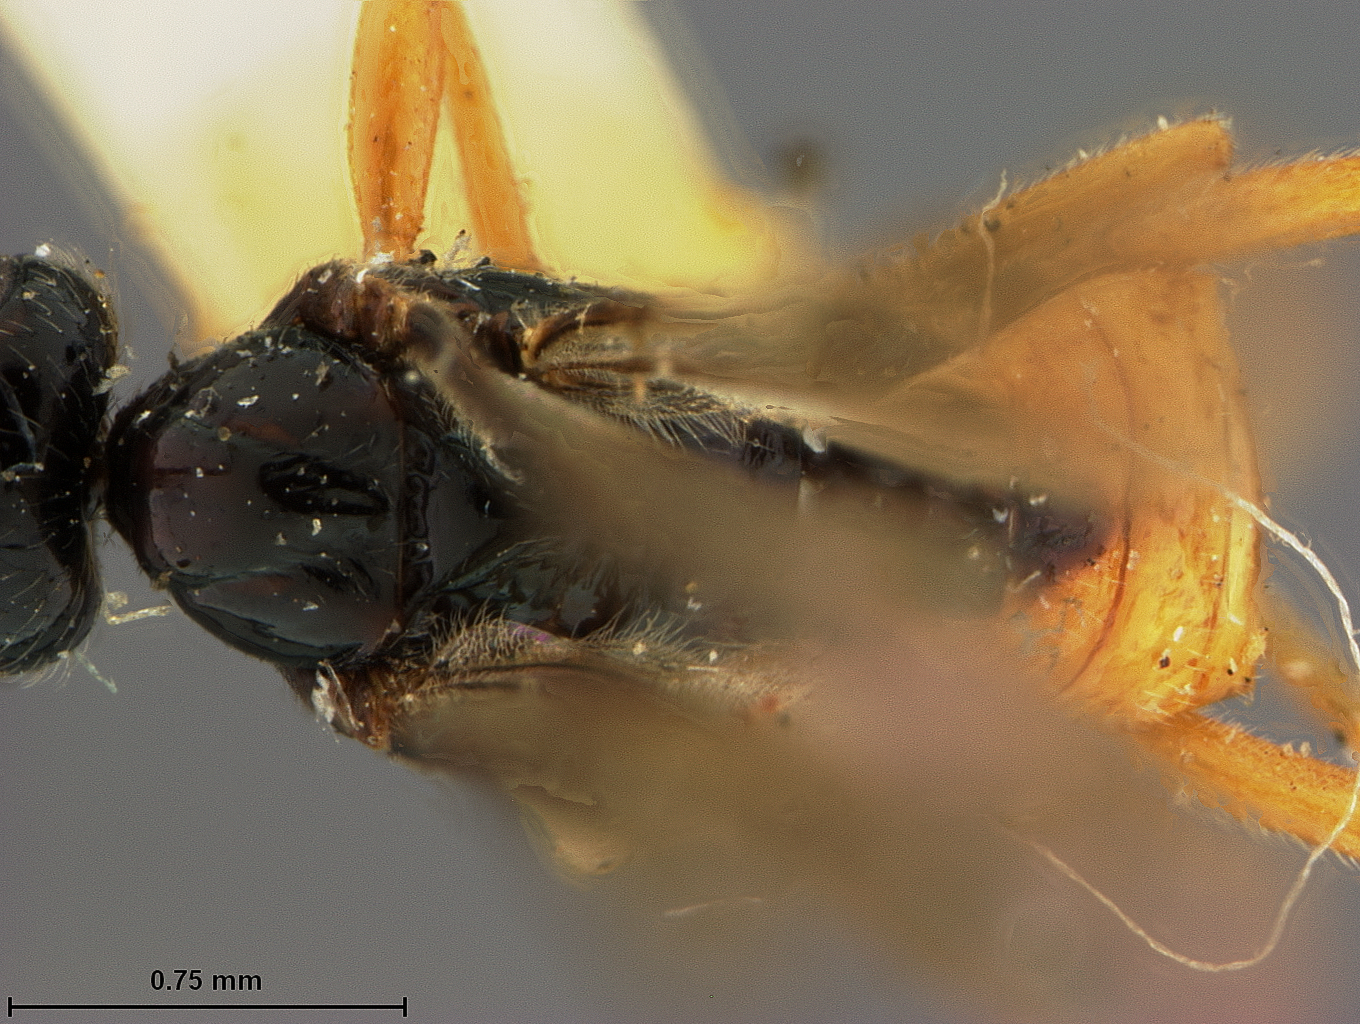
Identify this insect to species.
Bracon gastroideae
